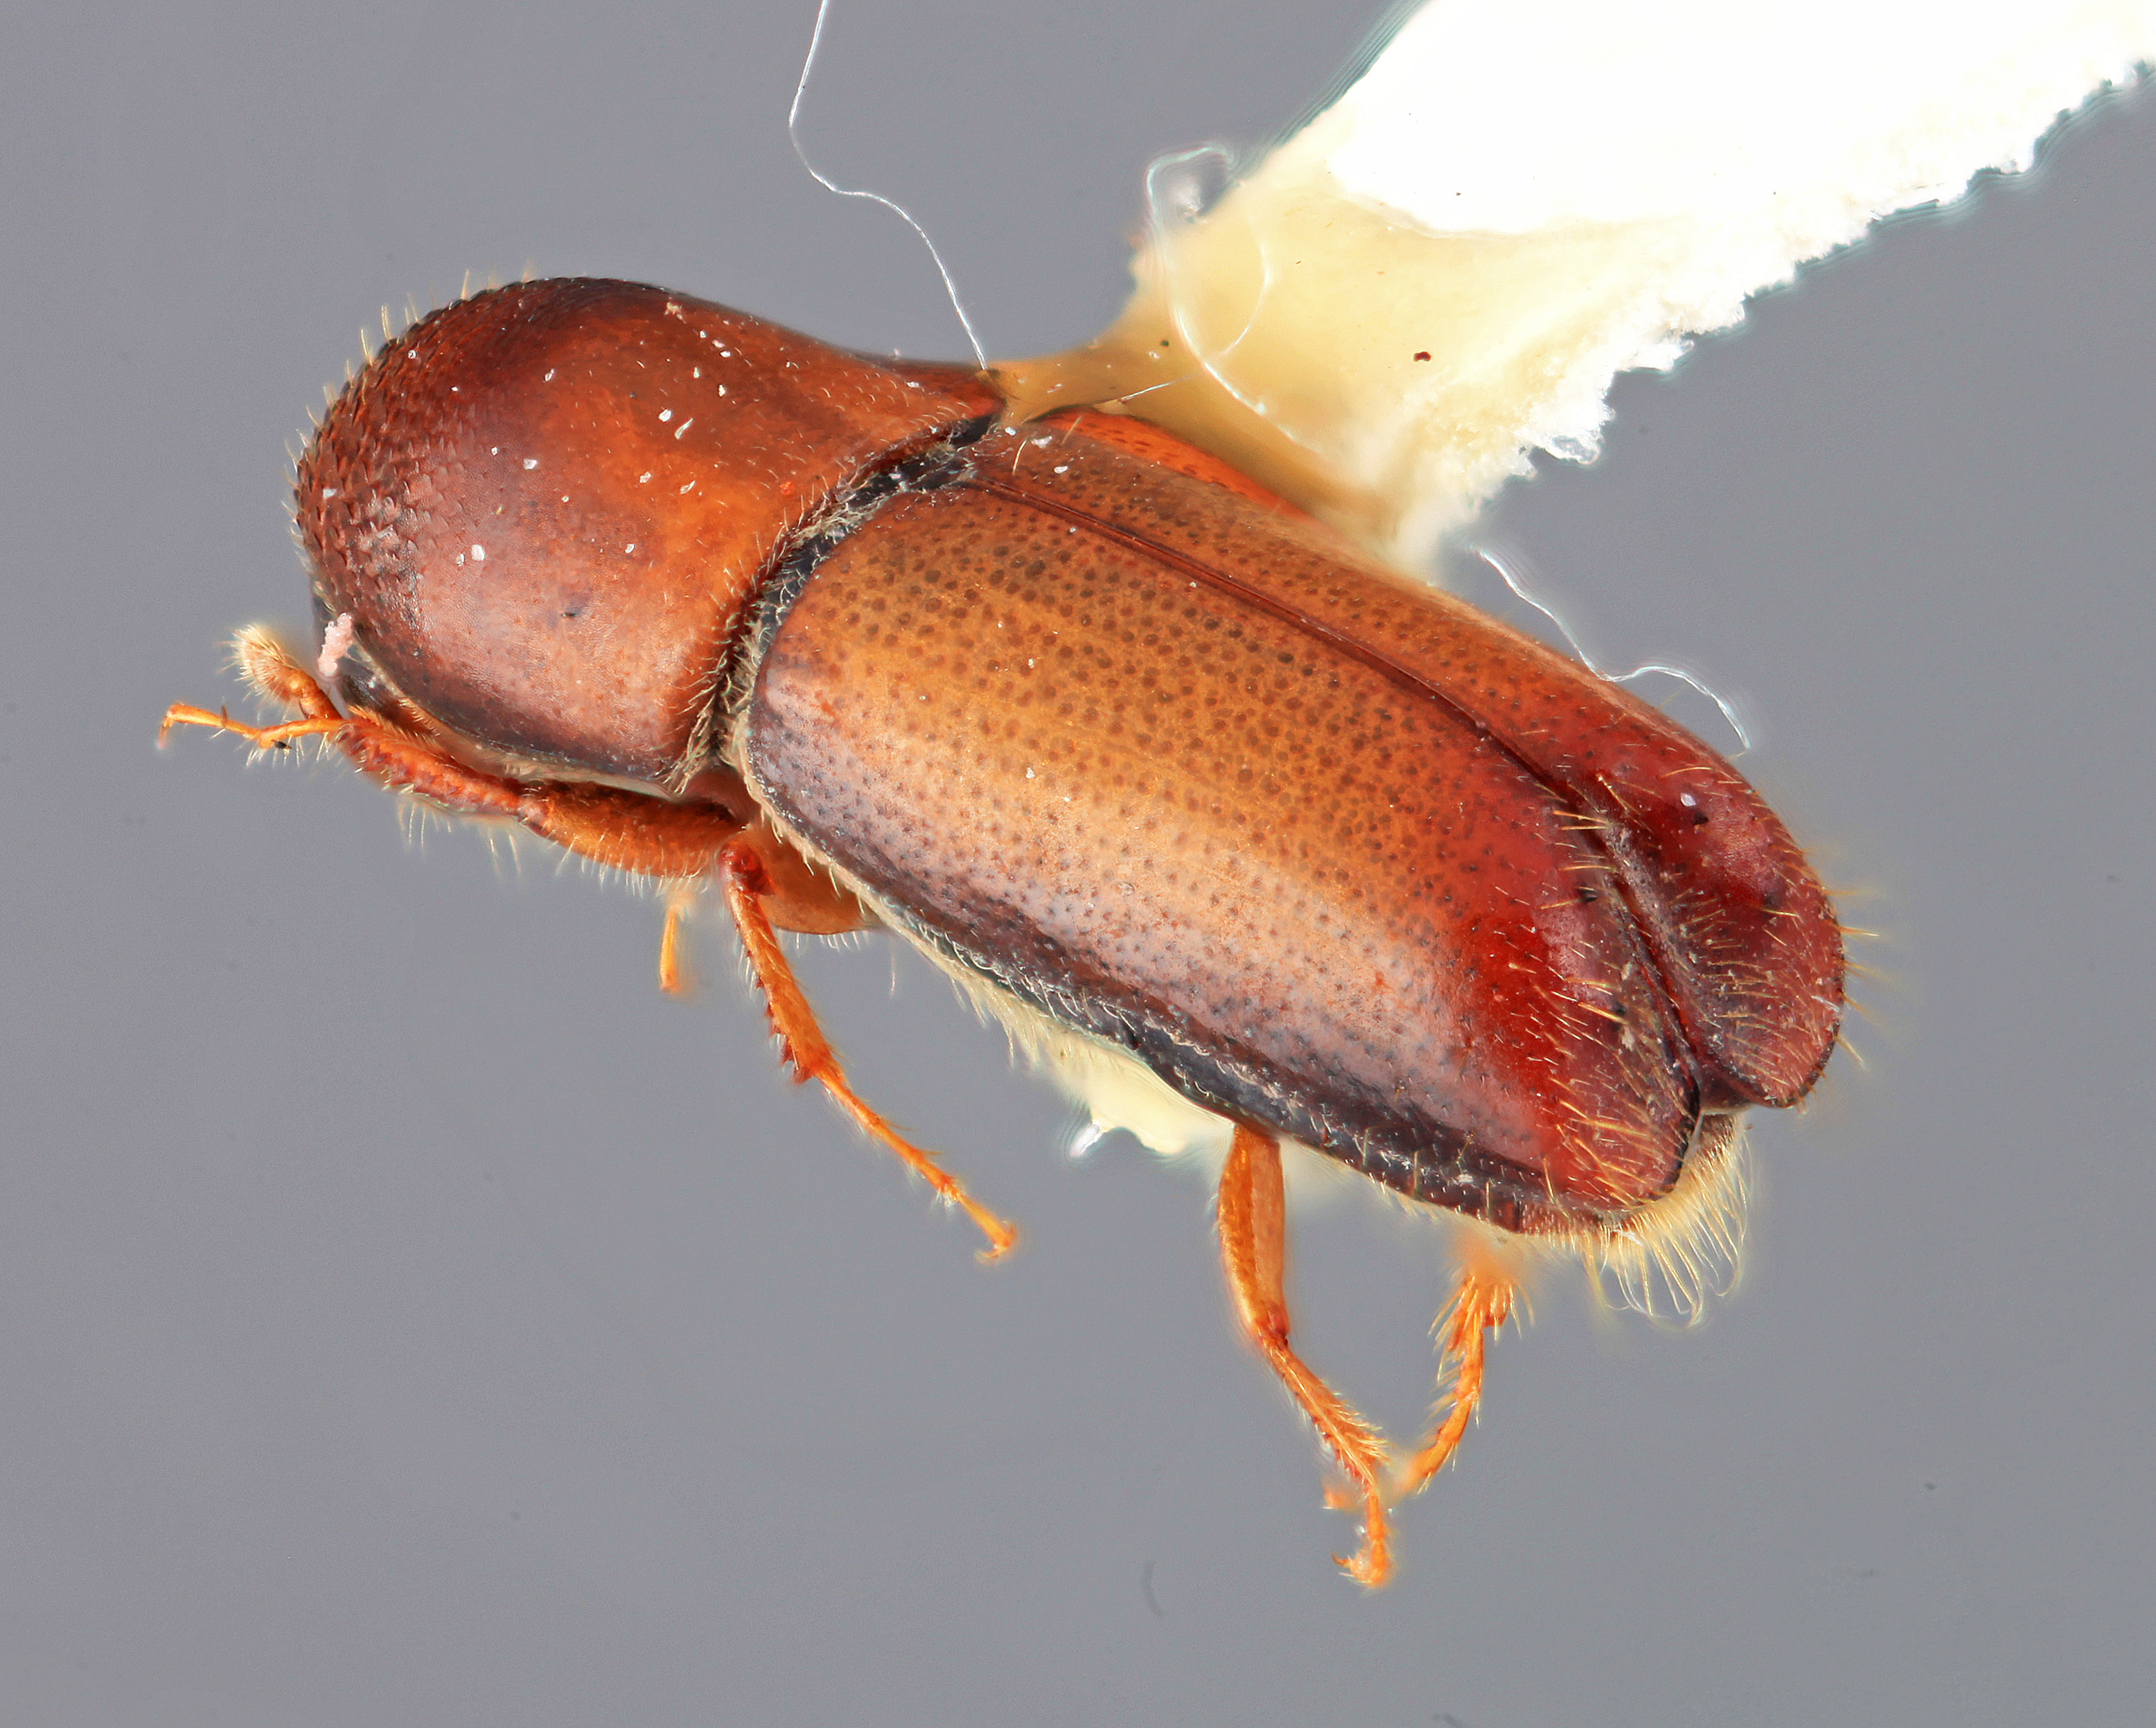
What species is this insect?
Monarthrum adjustum
